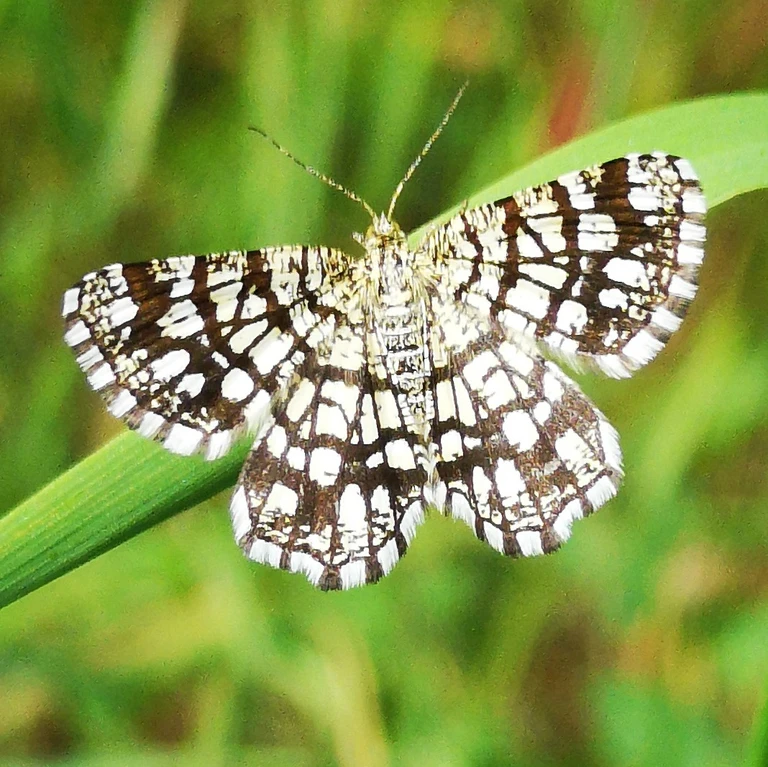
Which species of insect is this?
Chiasmia clathrata
